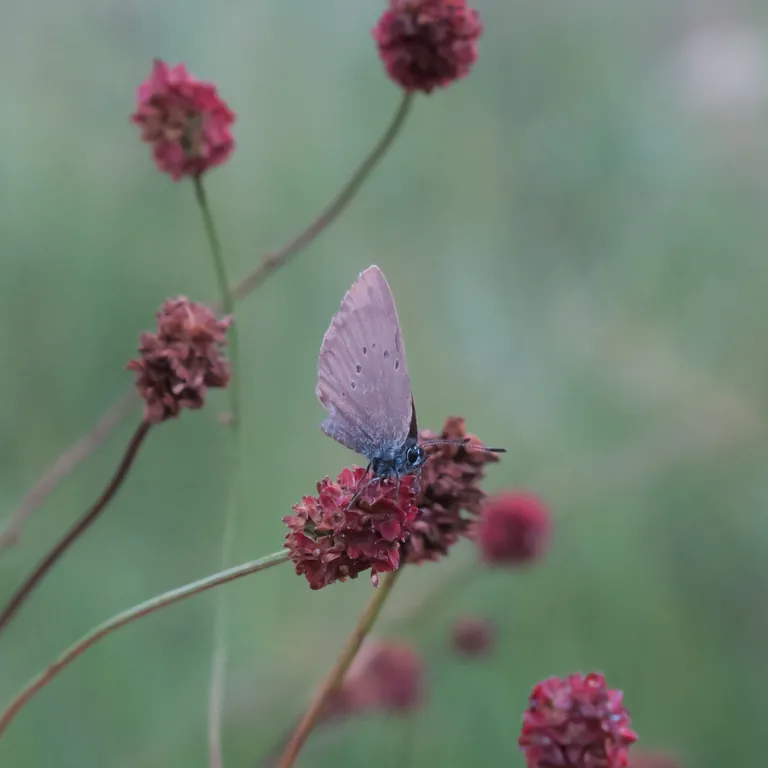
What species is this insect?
Phengaris nausithous (also Maculinea nausithous)
